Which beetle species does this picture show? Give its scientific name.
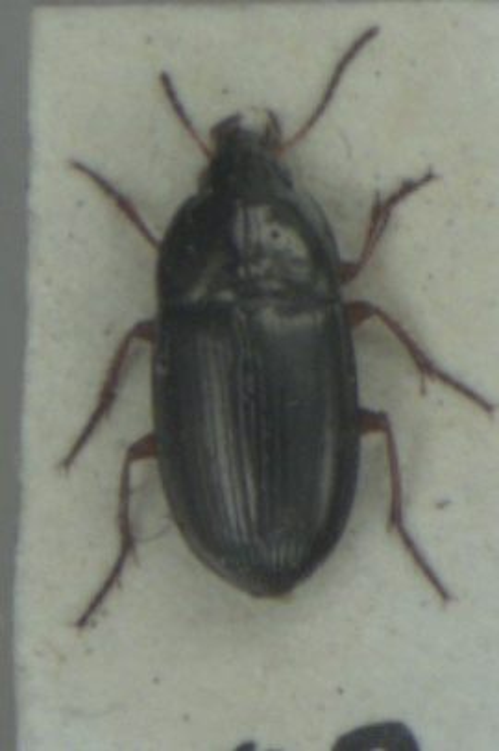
Amara familiaris
